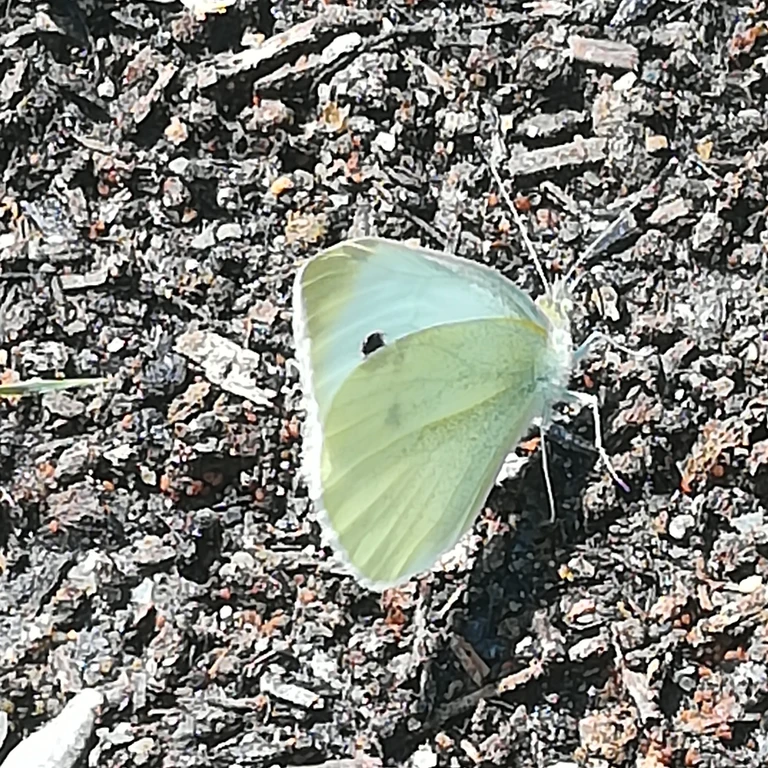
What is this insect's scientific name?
Pieris rapae
